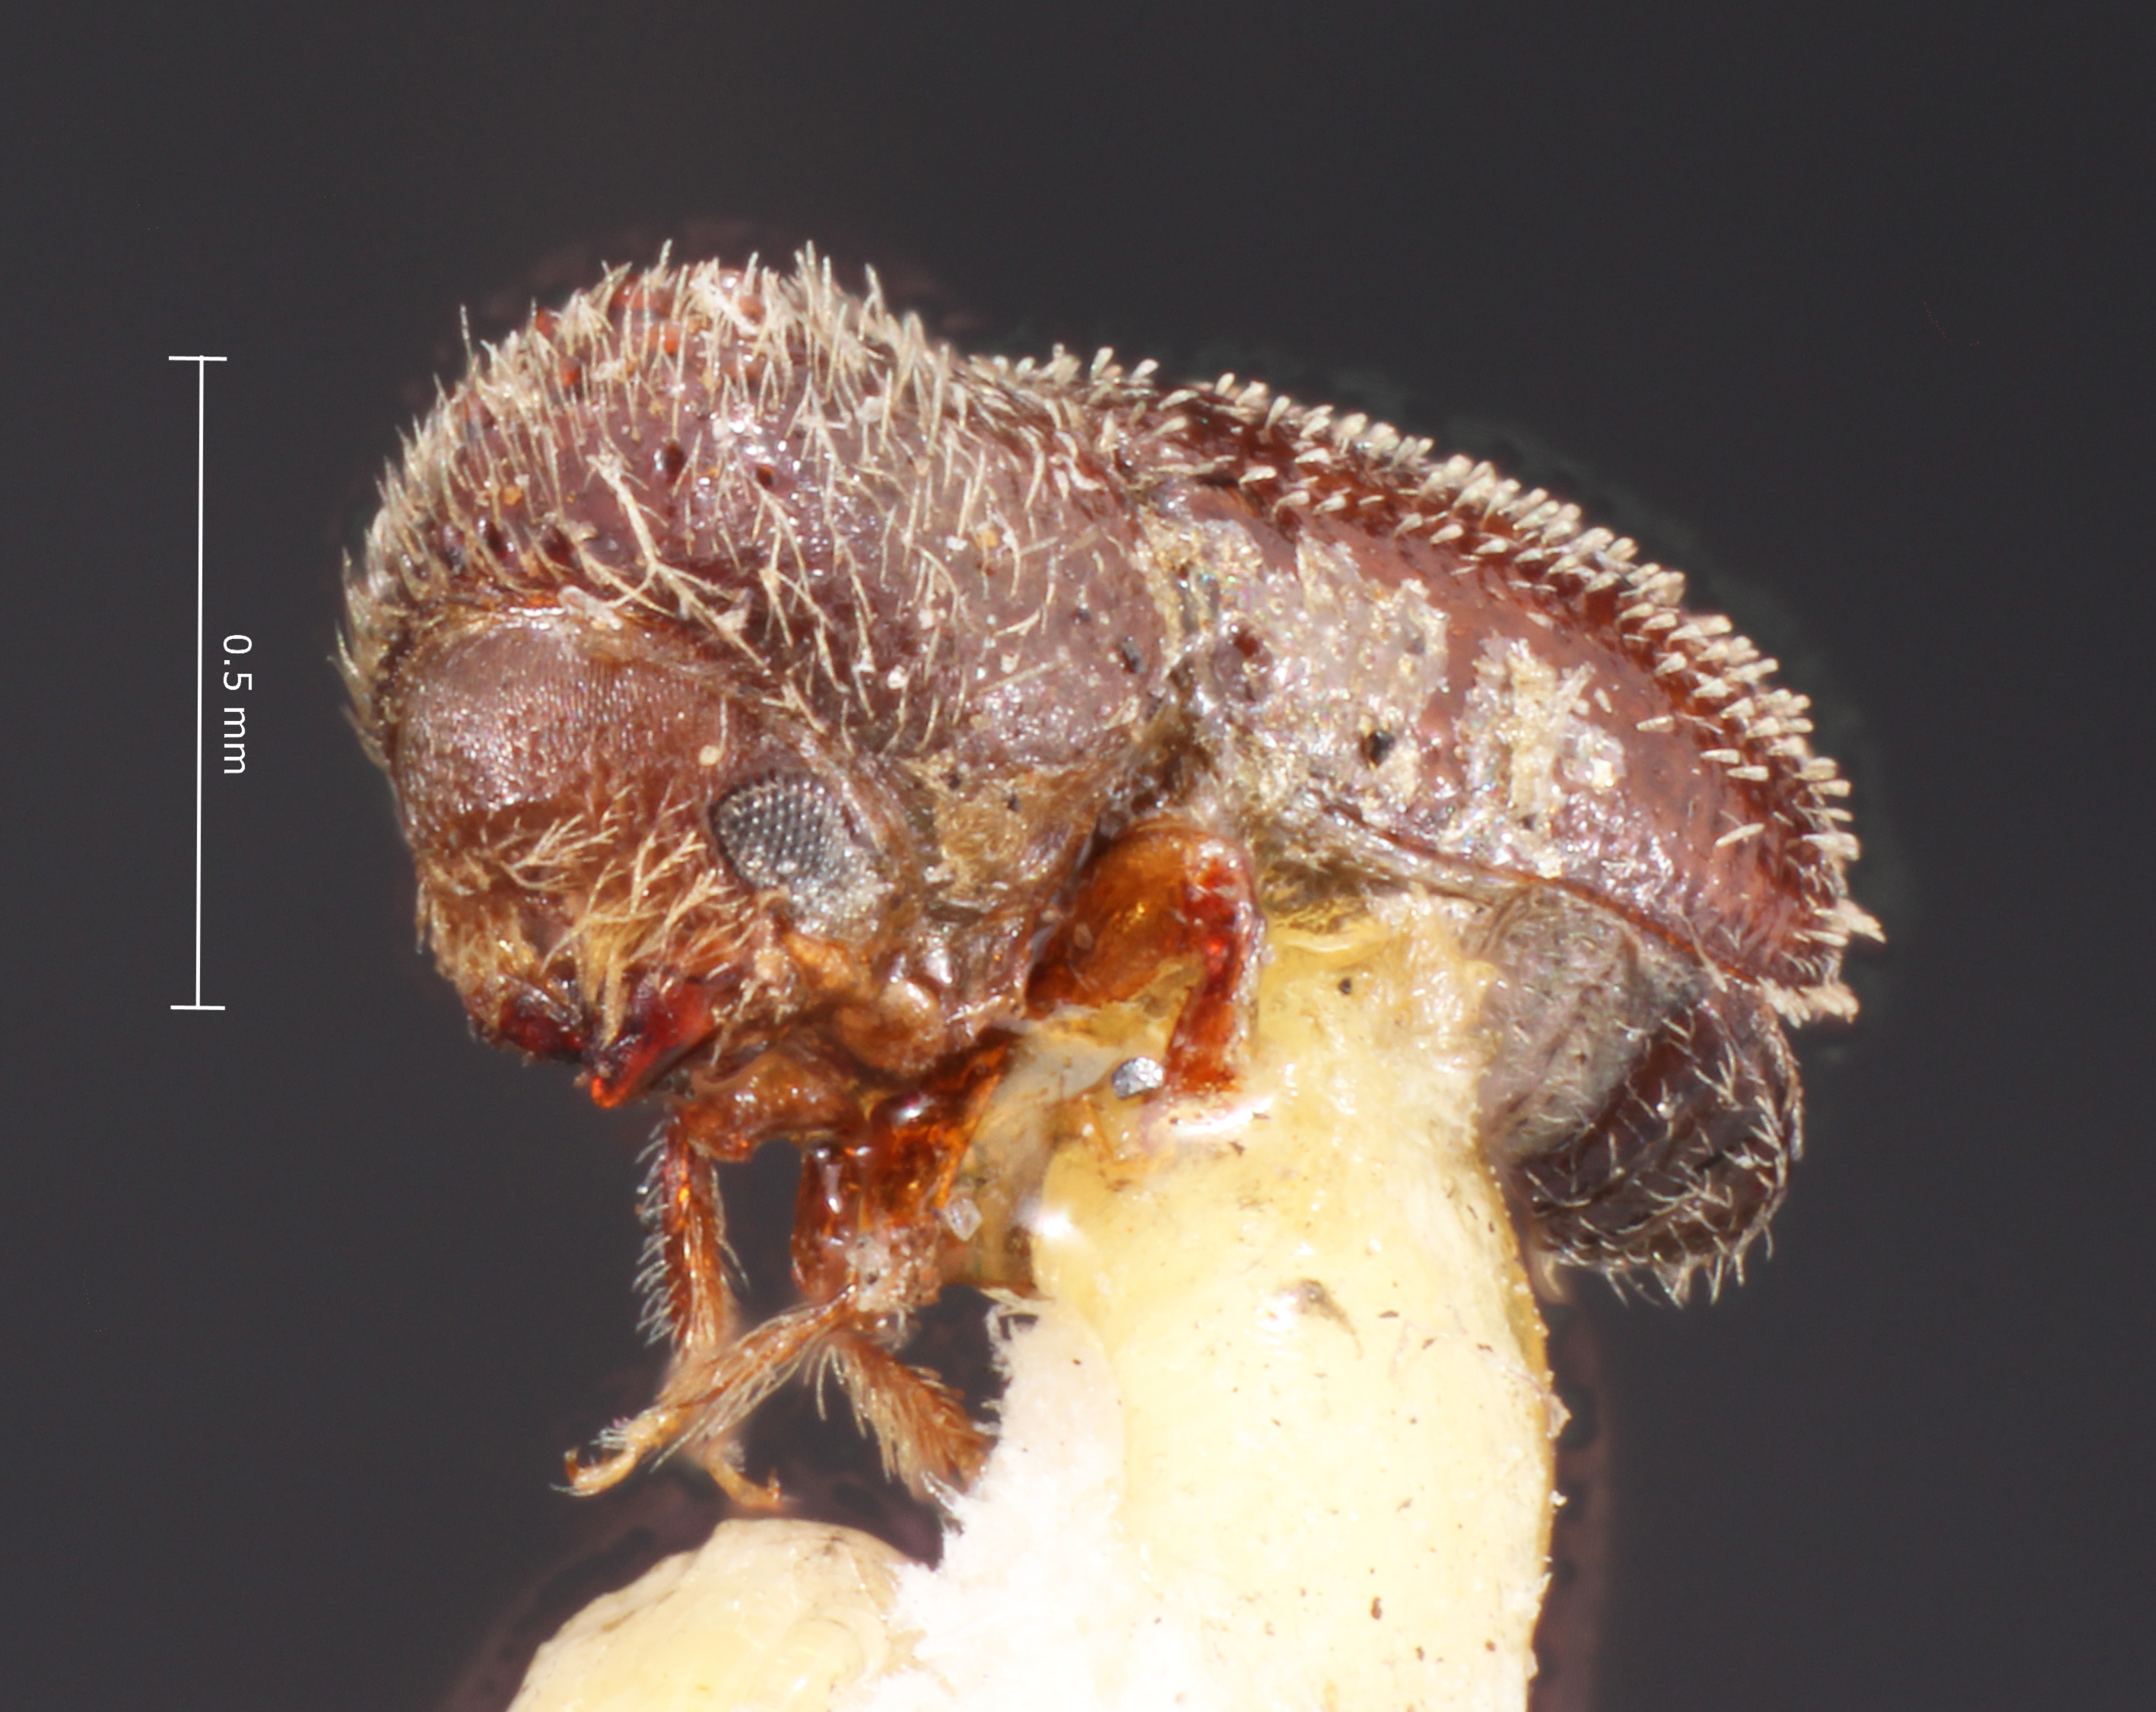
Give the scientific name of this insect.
Stephanoderes africanus
